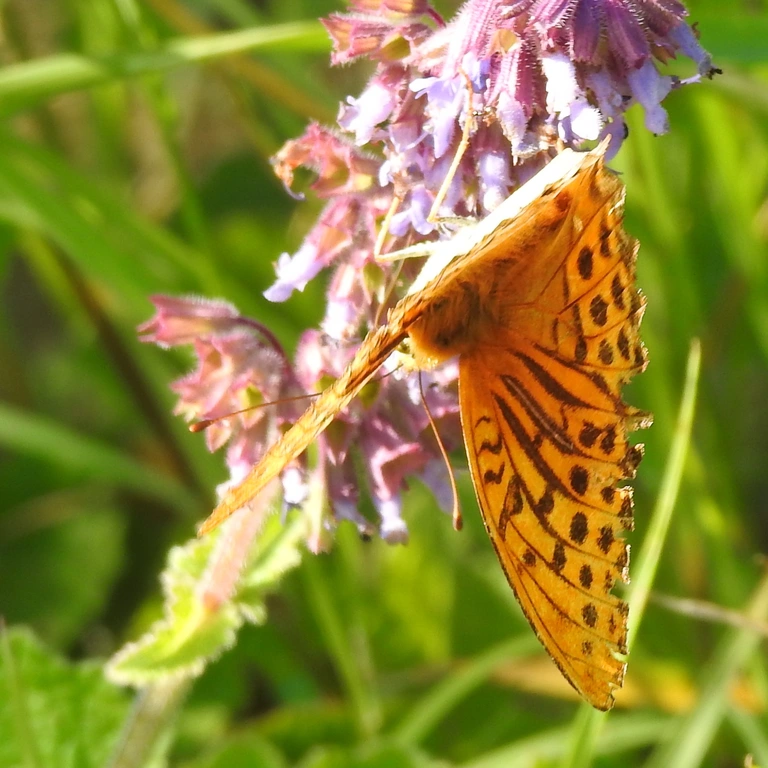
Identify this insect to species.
Argynnis paphia
